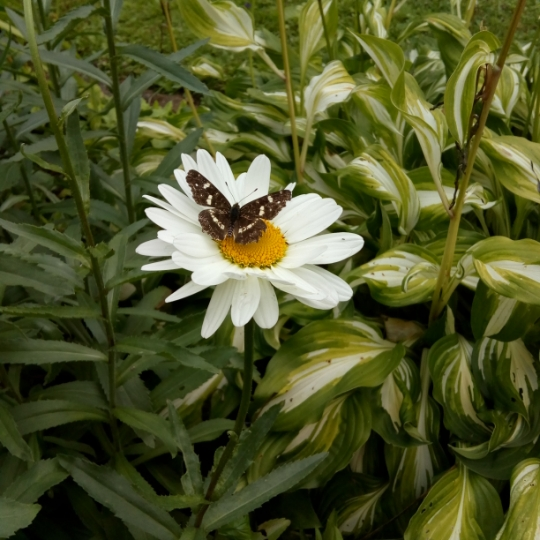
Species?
Araschnia levana
